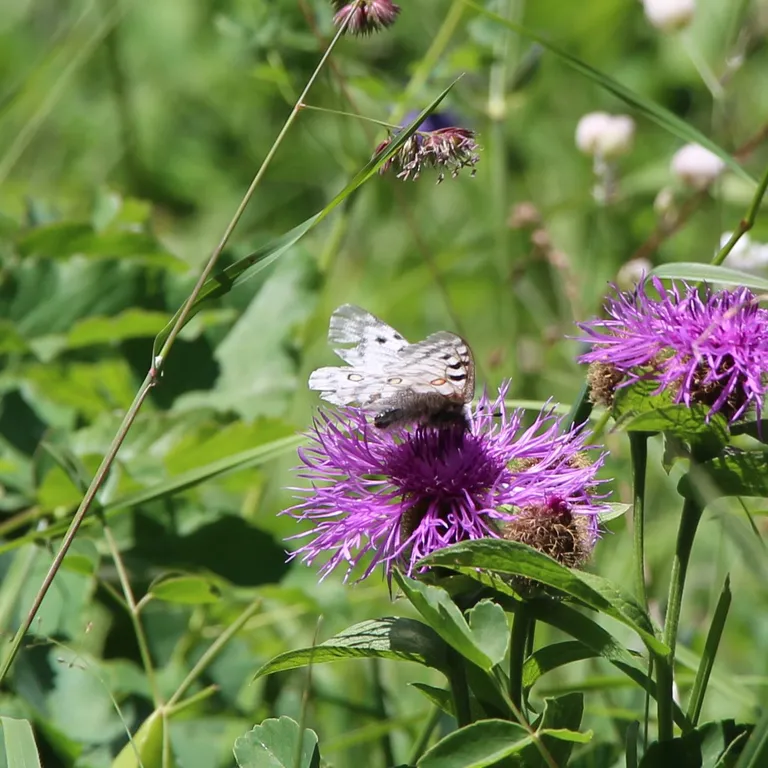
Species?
Parnassius apollo
